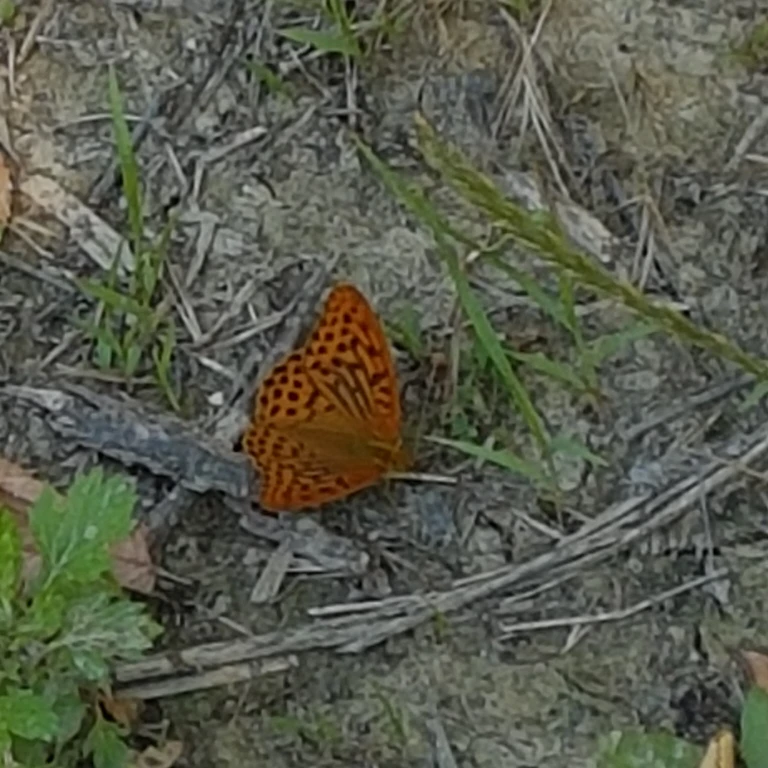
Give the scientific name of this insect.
Argynnis paphia
